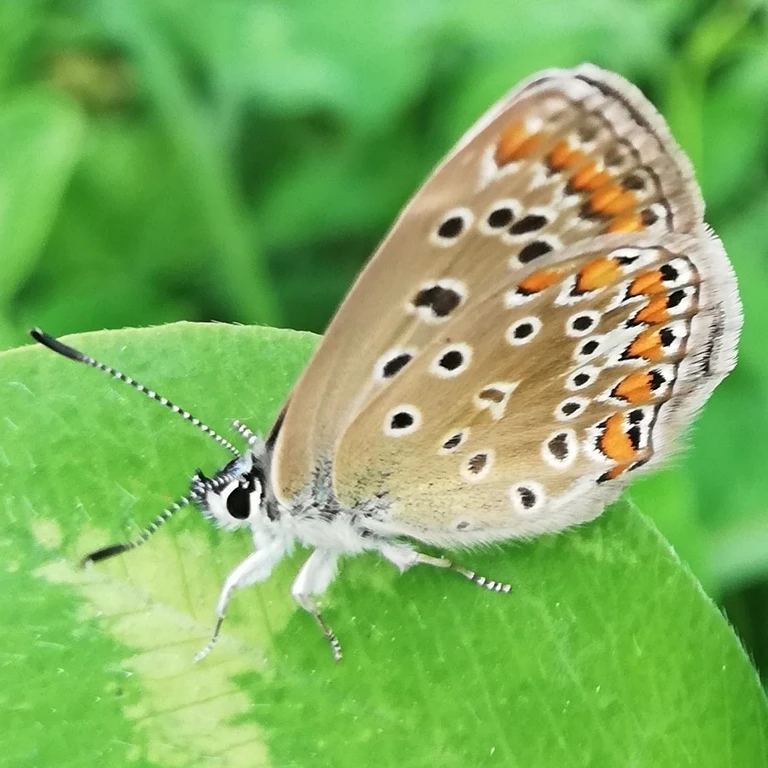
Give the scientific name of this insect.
Polyommatus icarus
